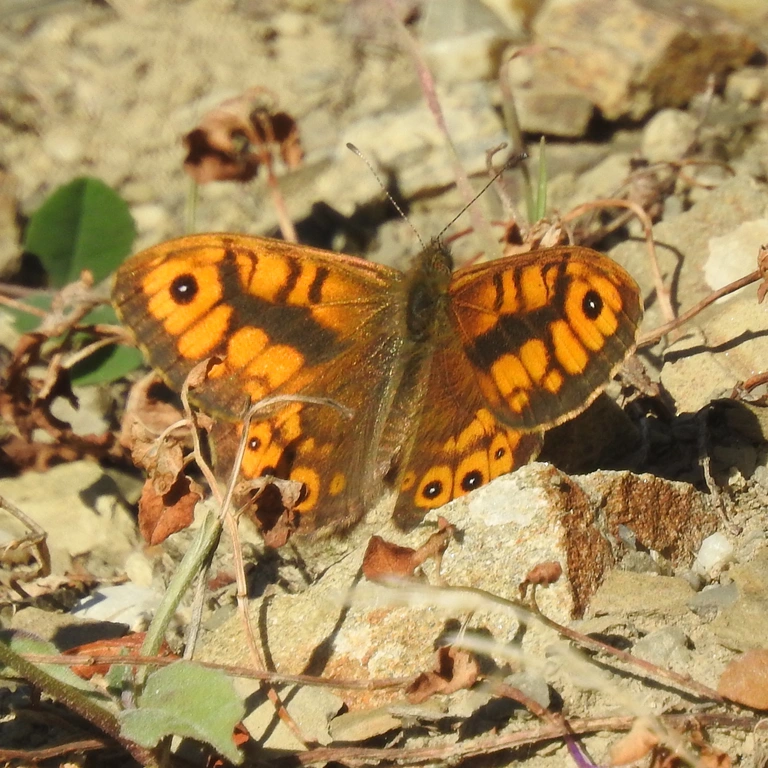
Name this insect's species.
Lasiommata megera (also Pararge megera)
